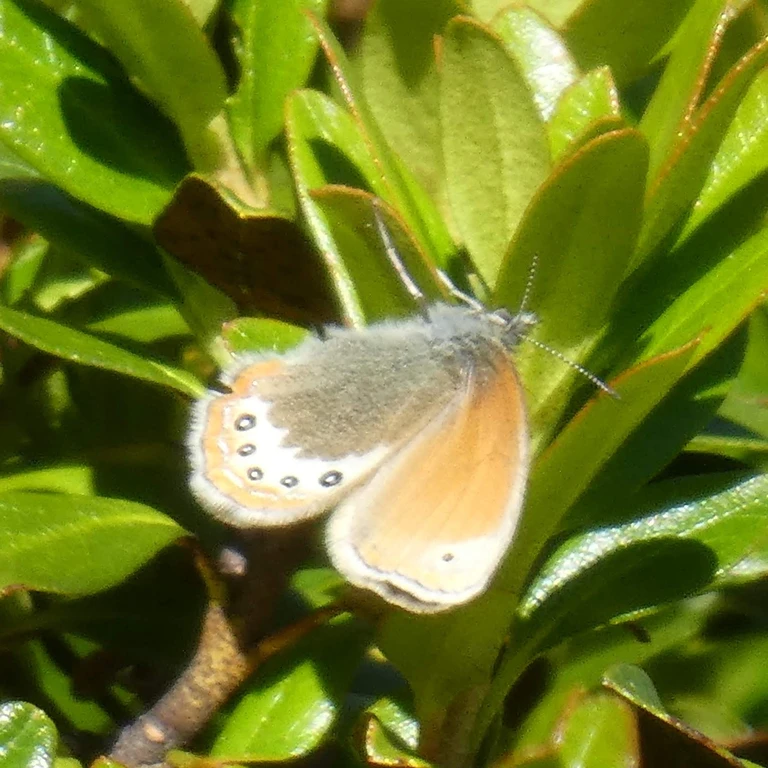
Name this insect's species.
Coenonympha gardetta
